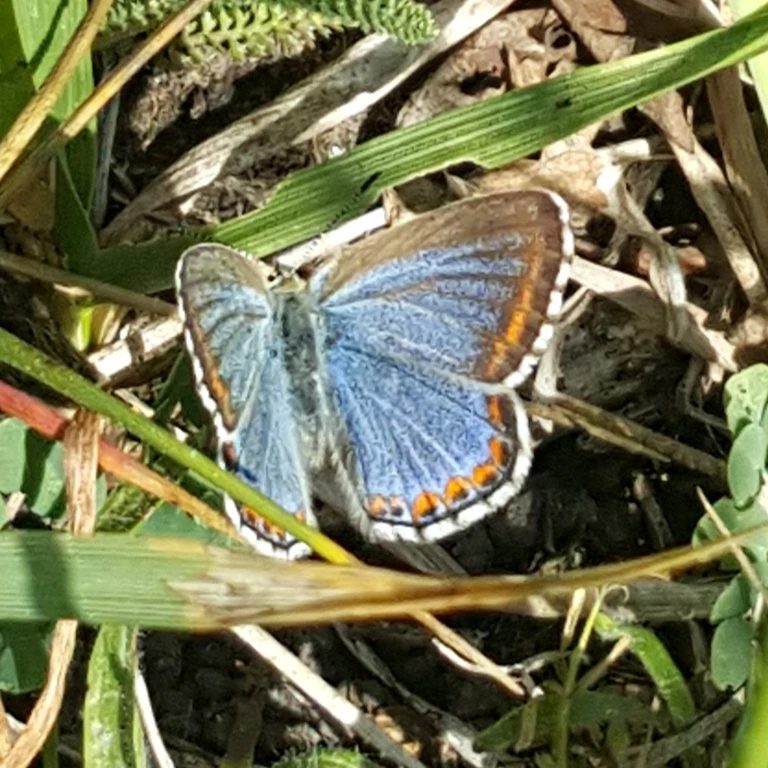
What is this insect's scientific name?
Lysandra bellargus
